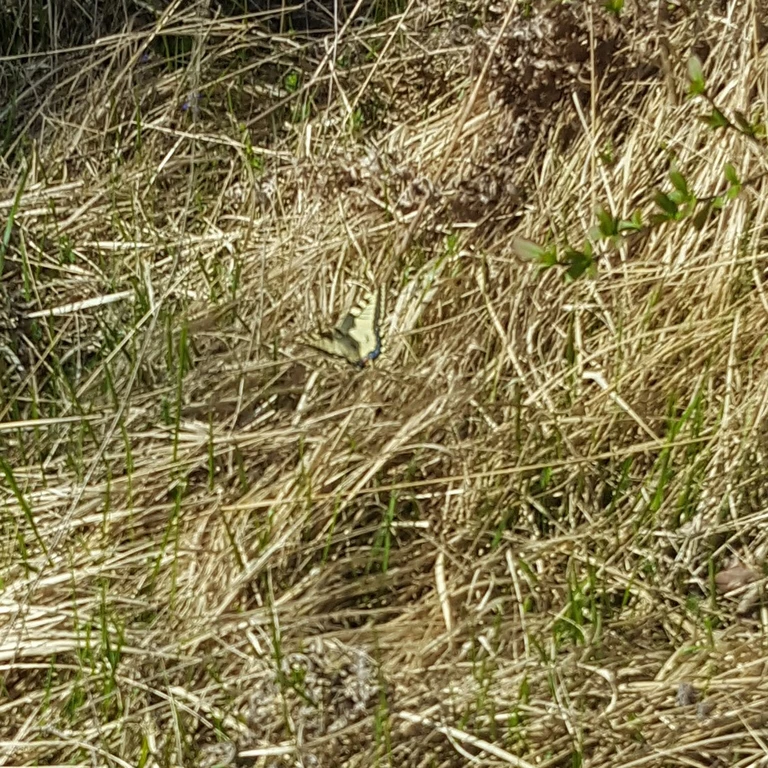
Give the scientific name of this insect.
Papilio machaon
